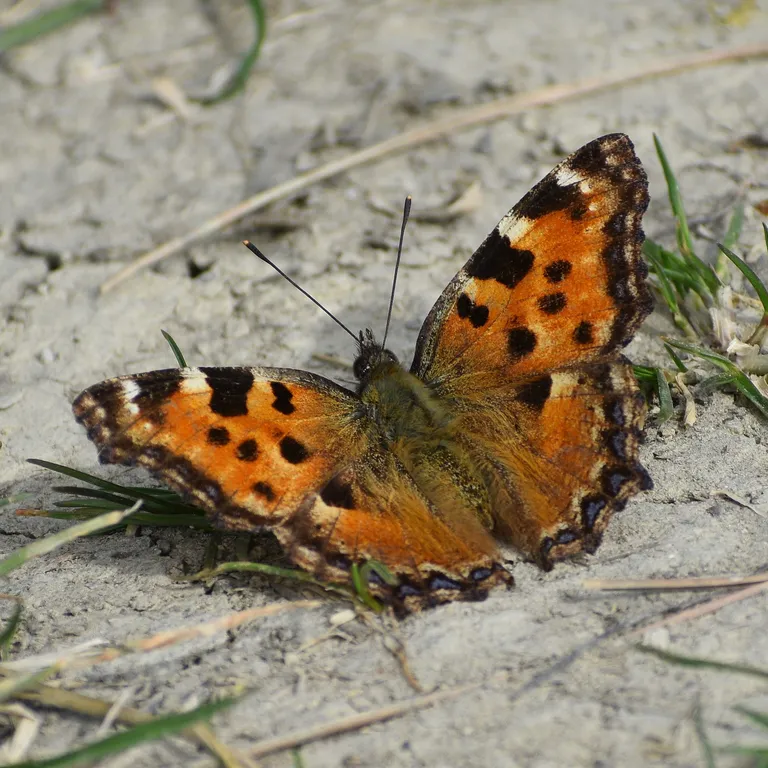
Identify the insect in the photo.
Nymphalis polychloros
